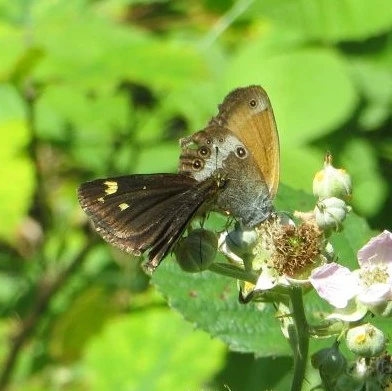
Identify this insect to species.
Coenonympha arcania
